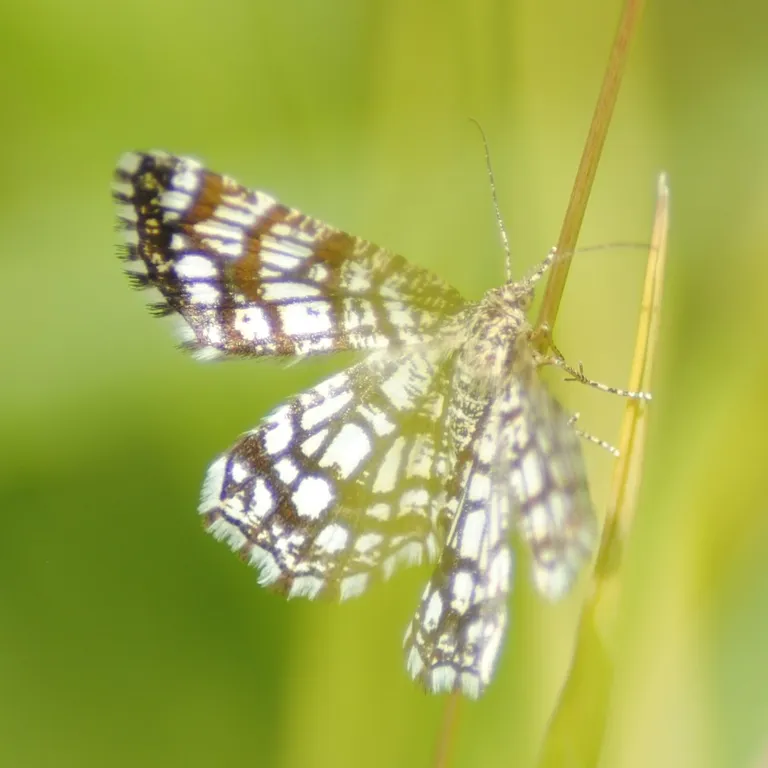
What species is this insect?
Chiasmia clathrata
